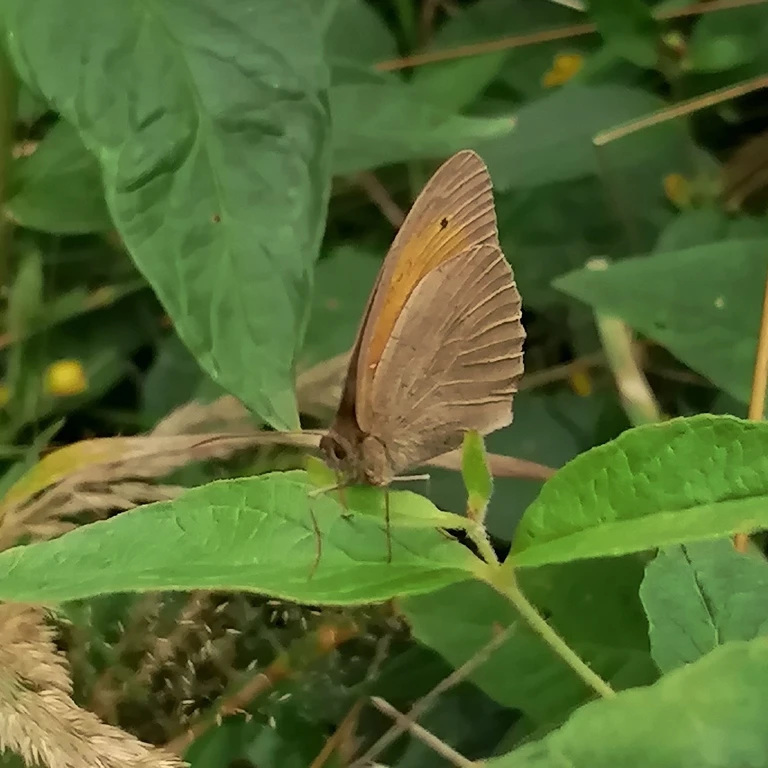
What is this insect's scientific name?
Maniola jurtina
